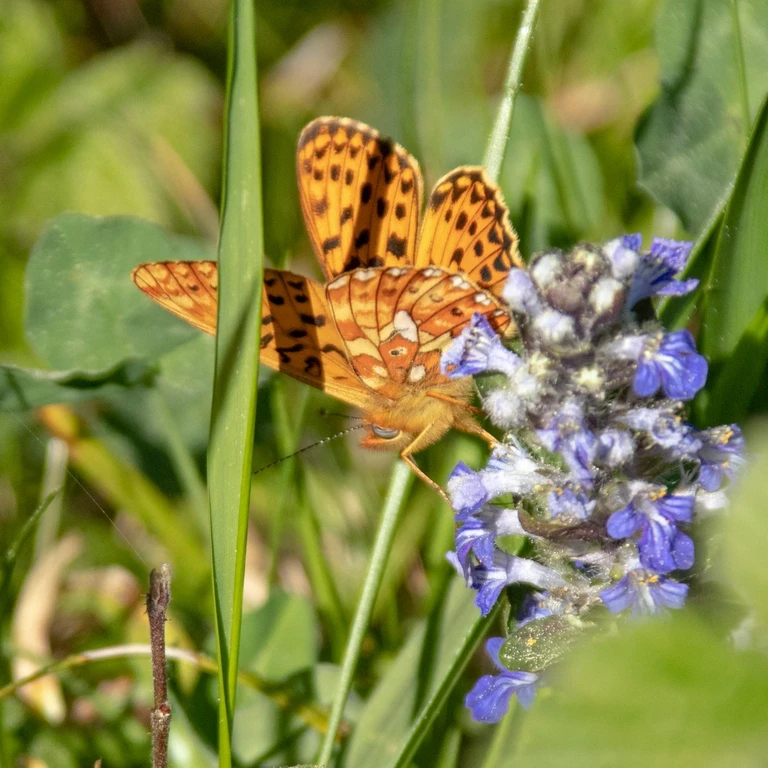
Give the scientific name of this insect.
Boloria euphrosyne (also Clossiana euphrosyne)
